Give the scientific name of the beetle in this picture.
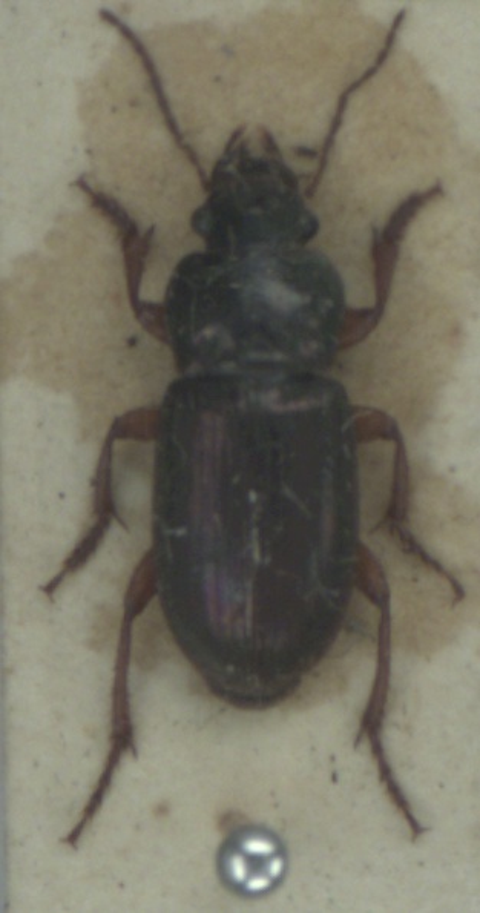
Harpalus affinis
